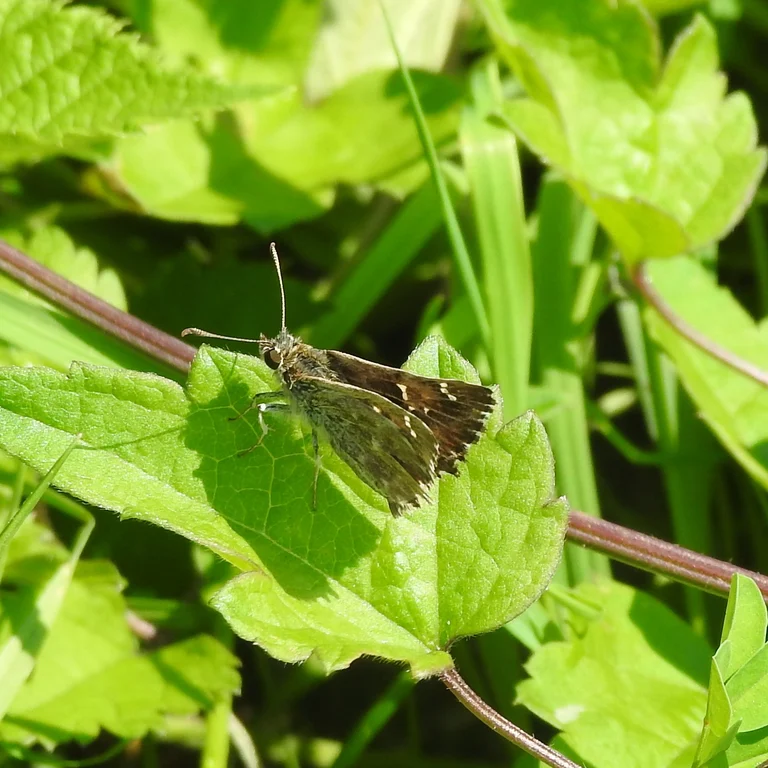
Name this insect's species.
Carcharodus alceae
